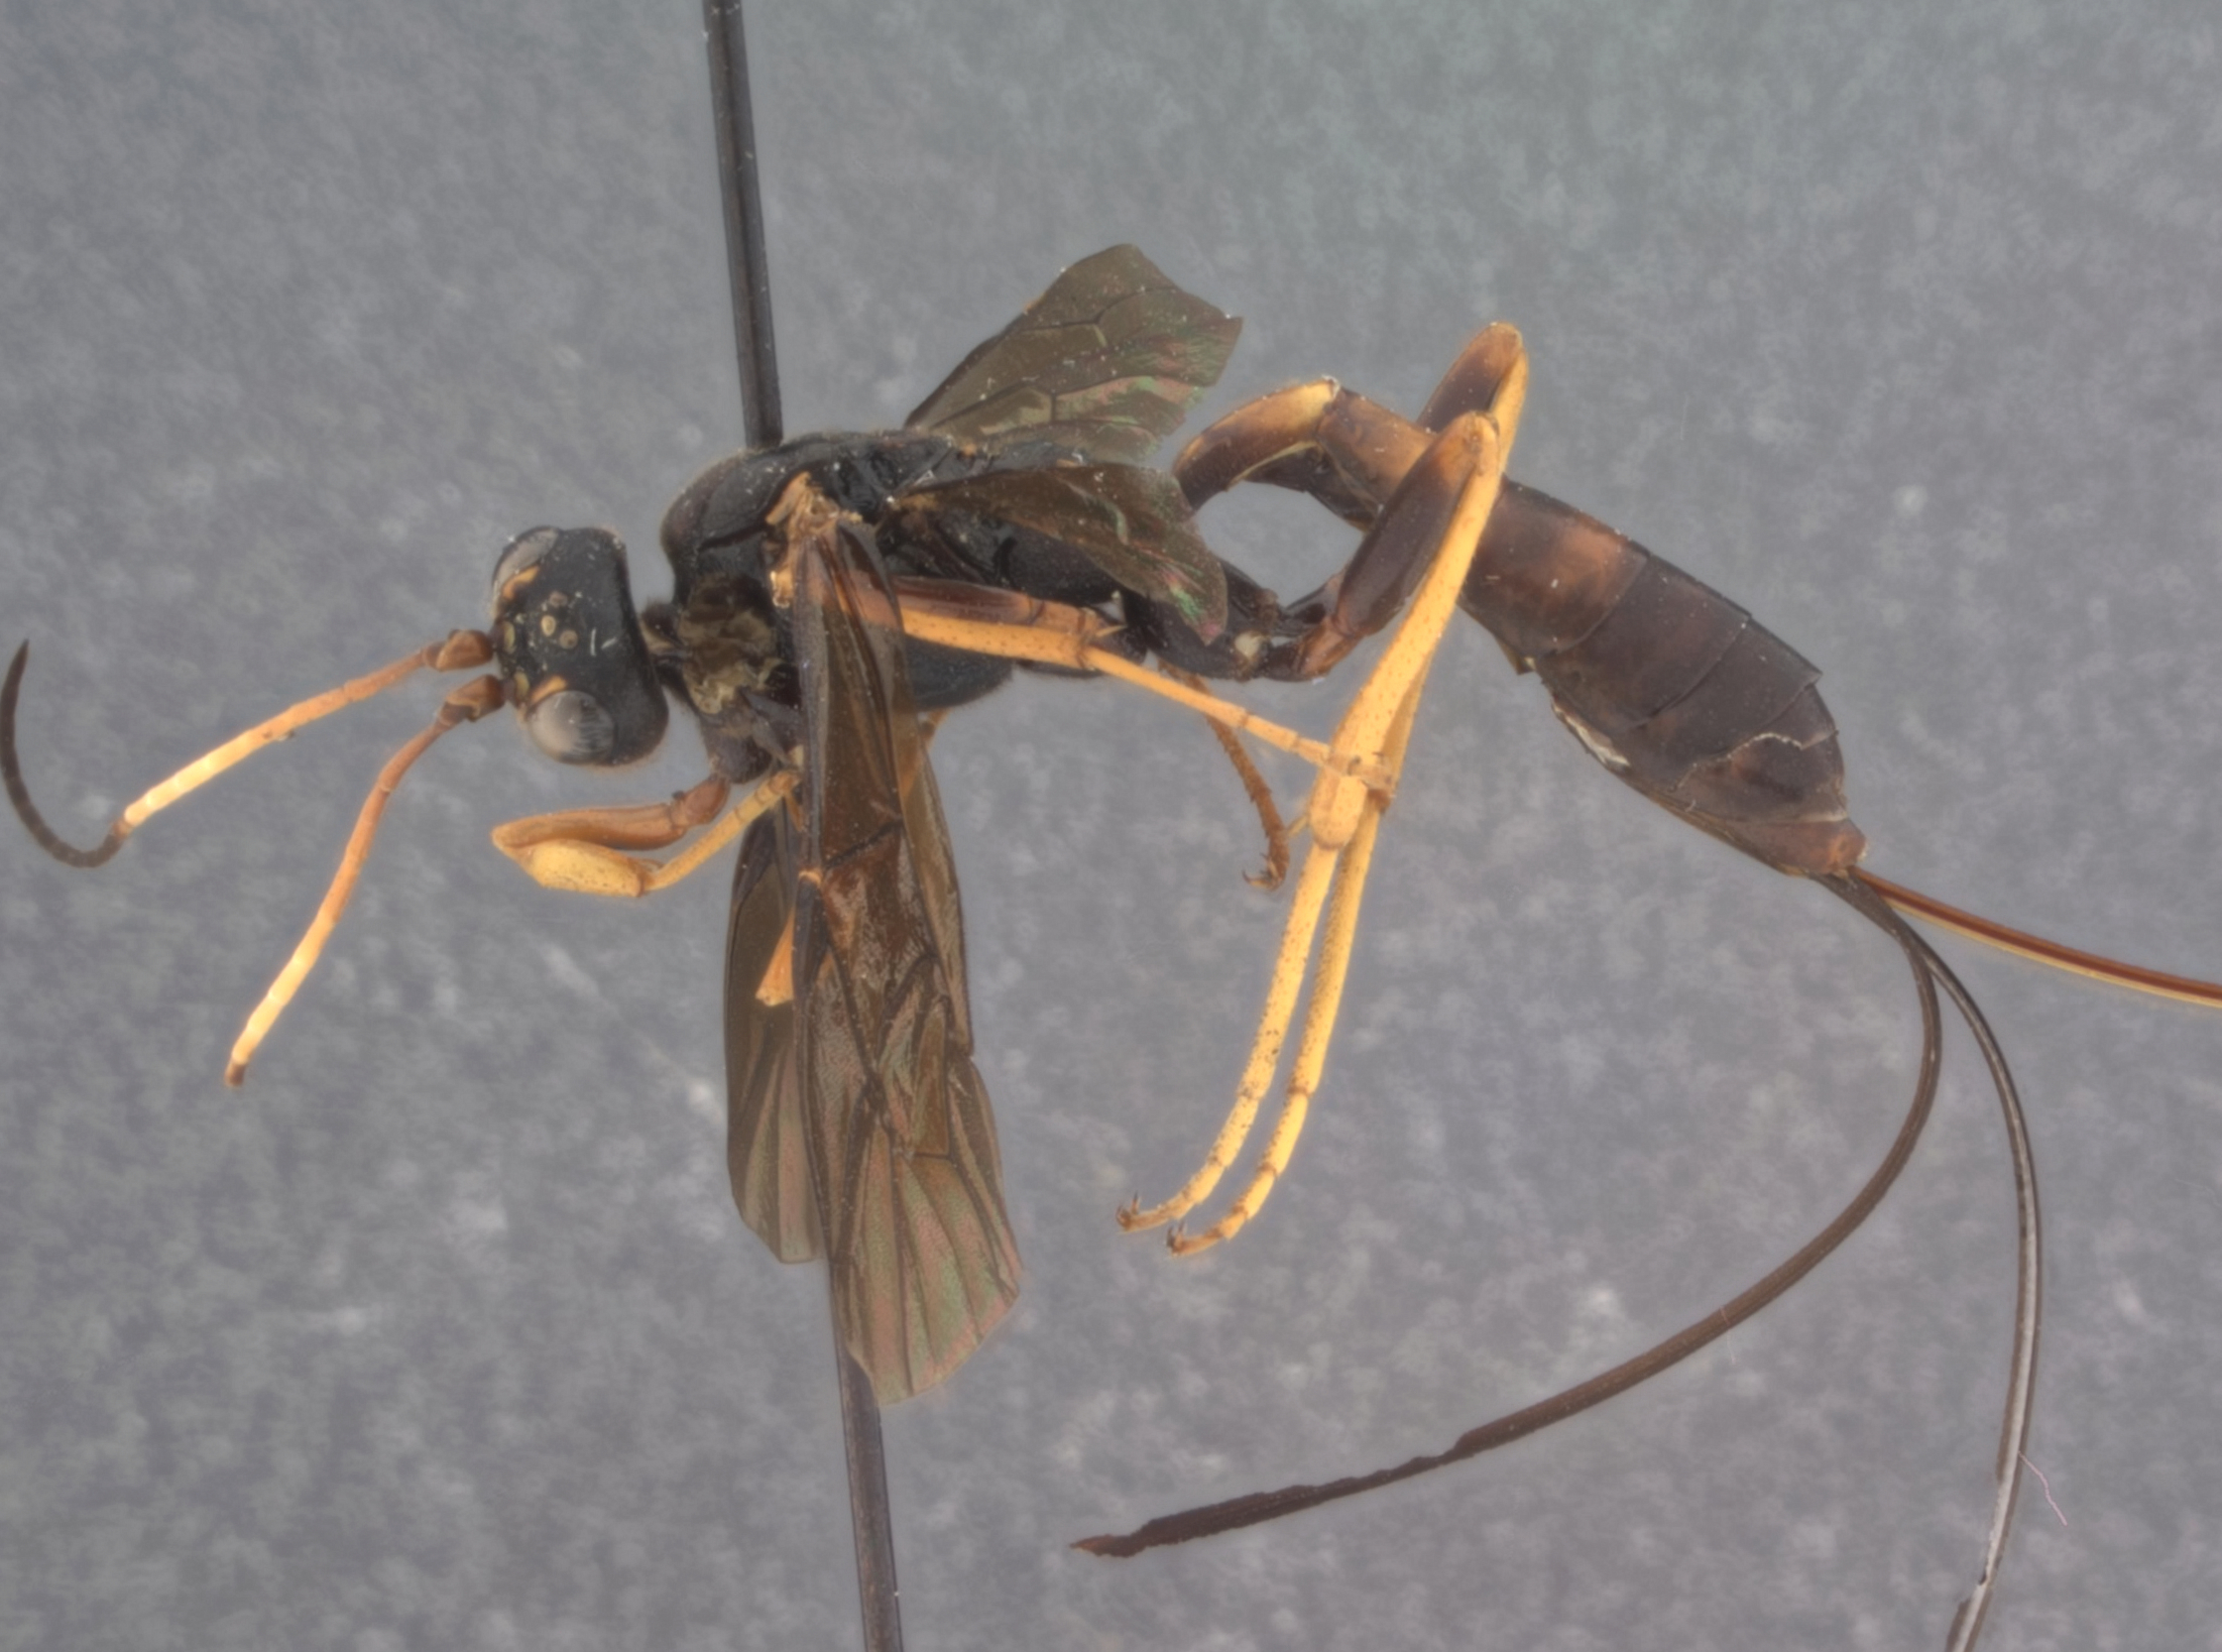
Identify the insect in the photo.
Echthrus adillae
